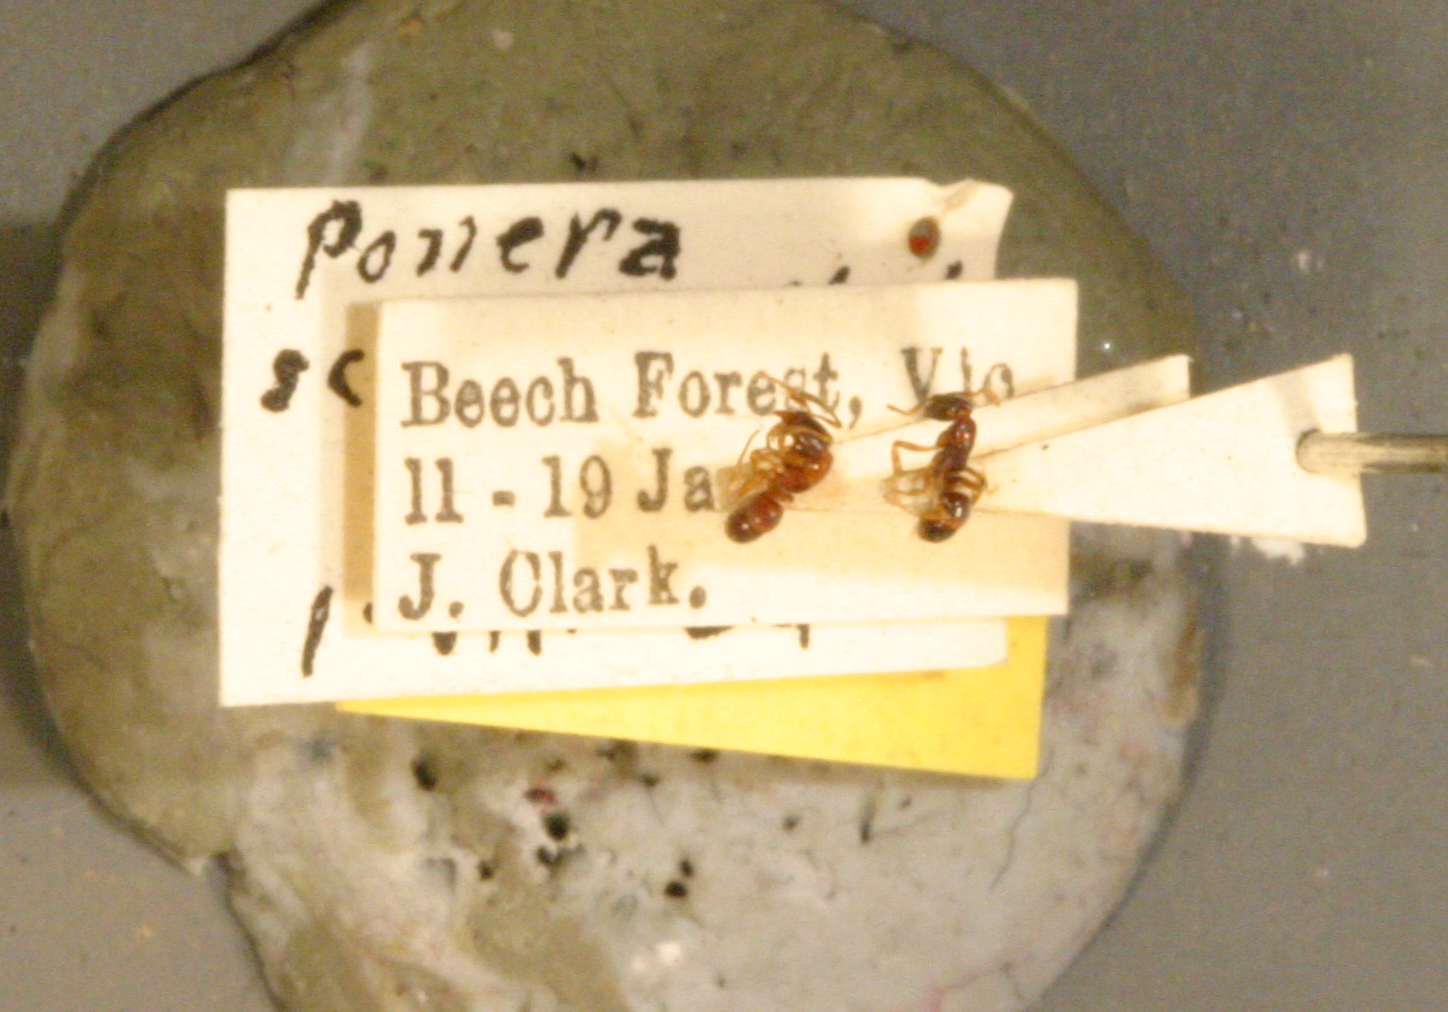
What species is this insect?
Ponera scitula
